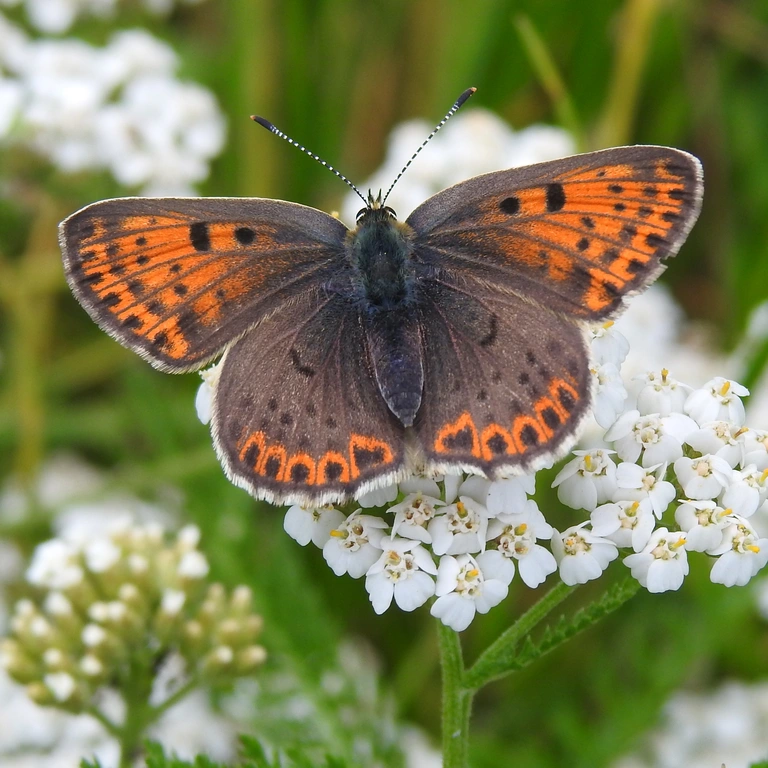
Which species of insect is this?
Lycaena tityrus (also Loweia tityrus)
